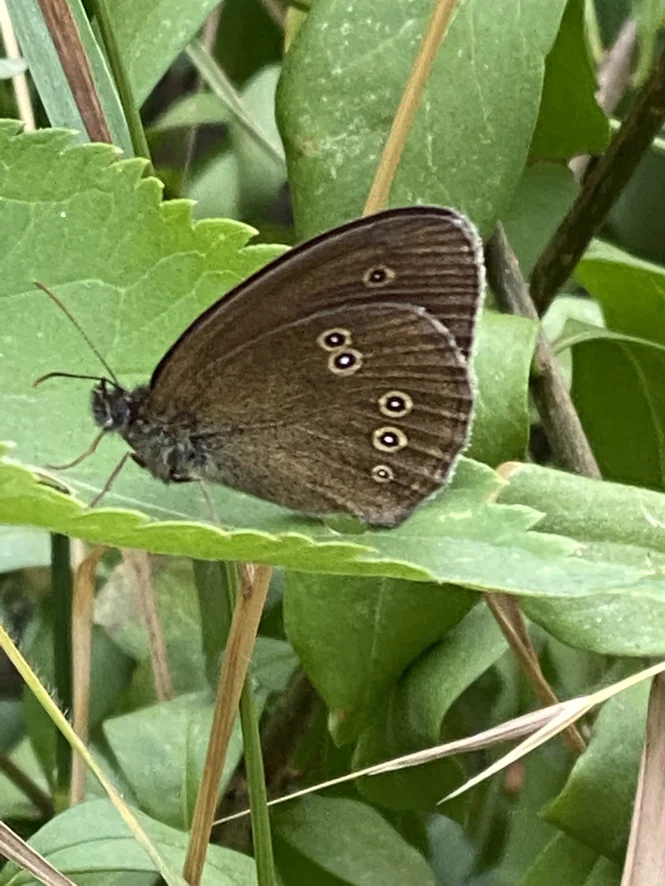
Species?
Aphantopus hyperantus
